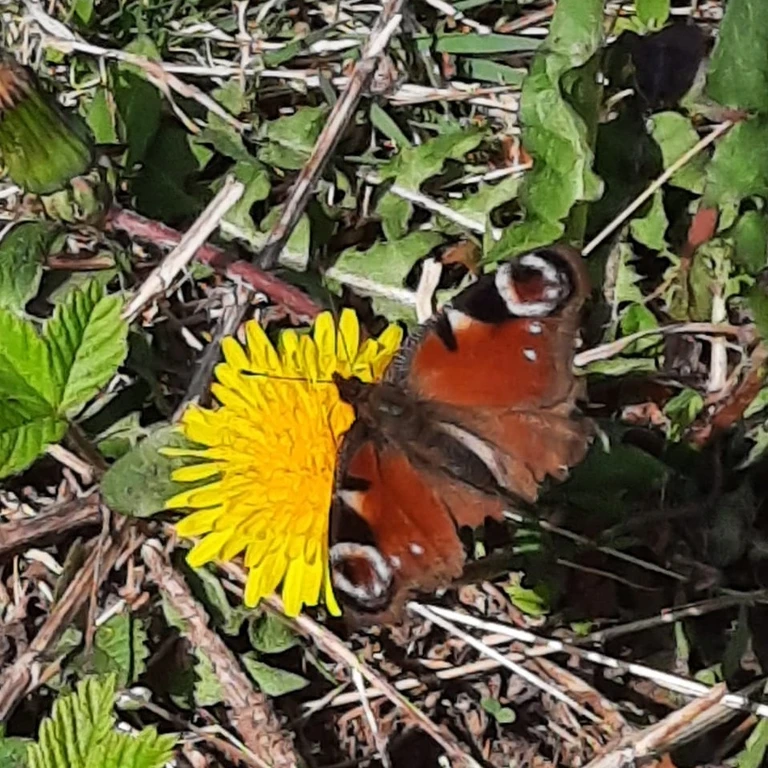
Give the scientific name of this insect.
Aglais io
